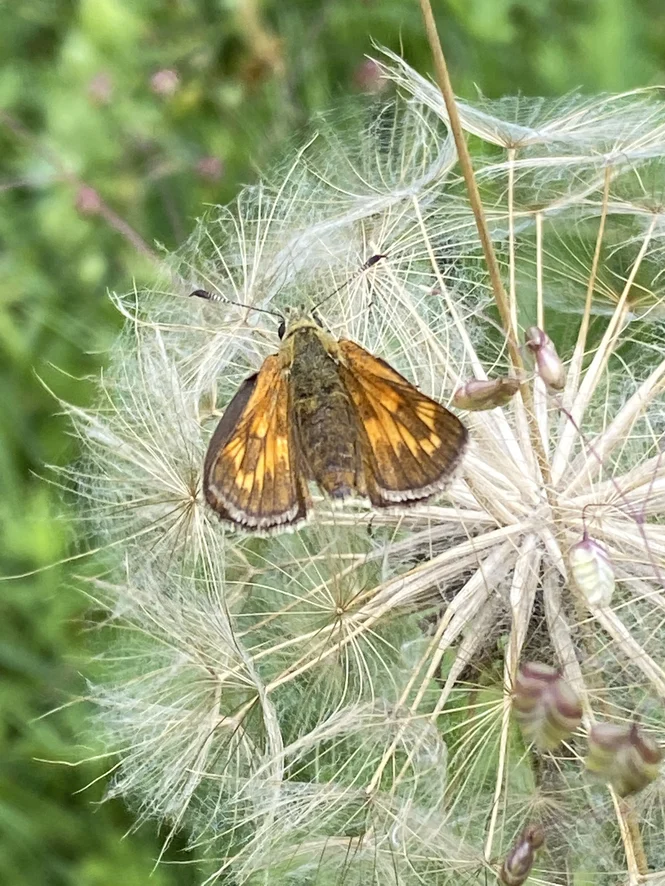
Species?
Ochlodes sylvanus (also Ochlodes venata)
